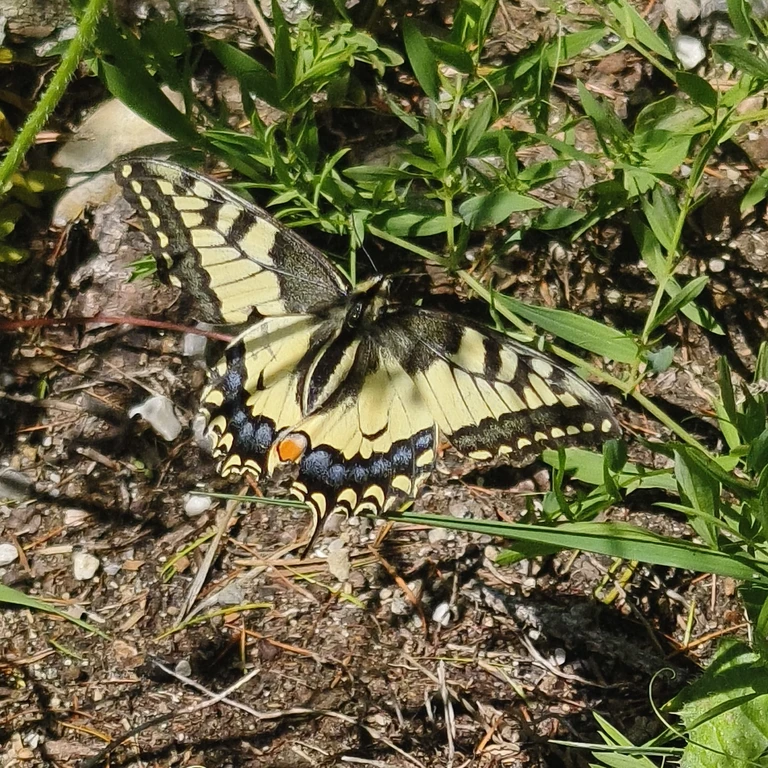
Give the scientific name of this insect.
Papilio machaon
